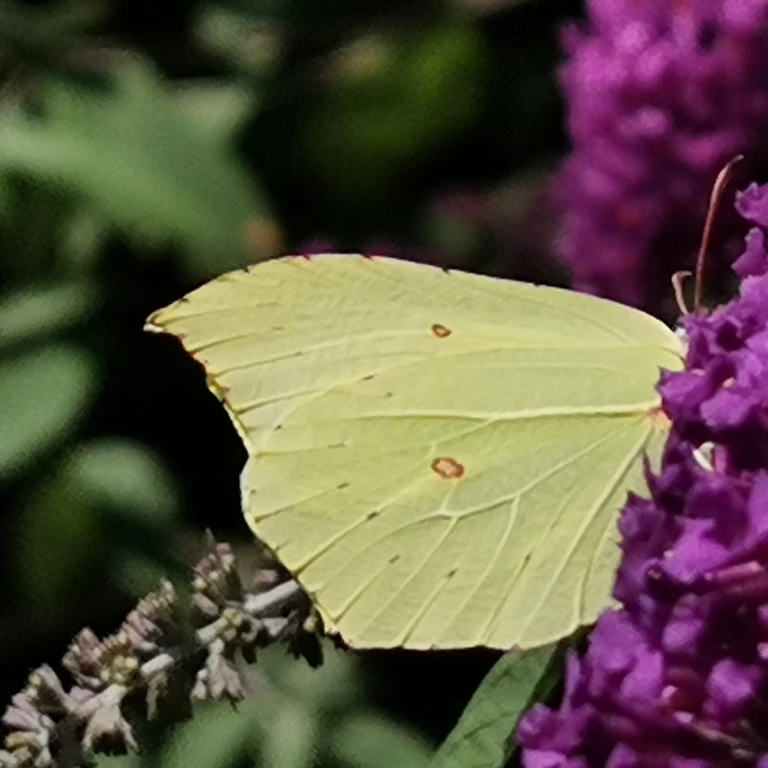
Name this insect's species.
Gonepteryx rhamni
